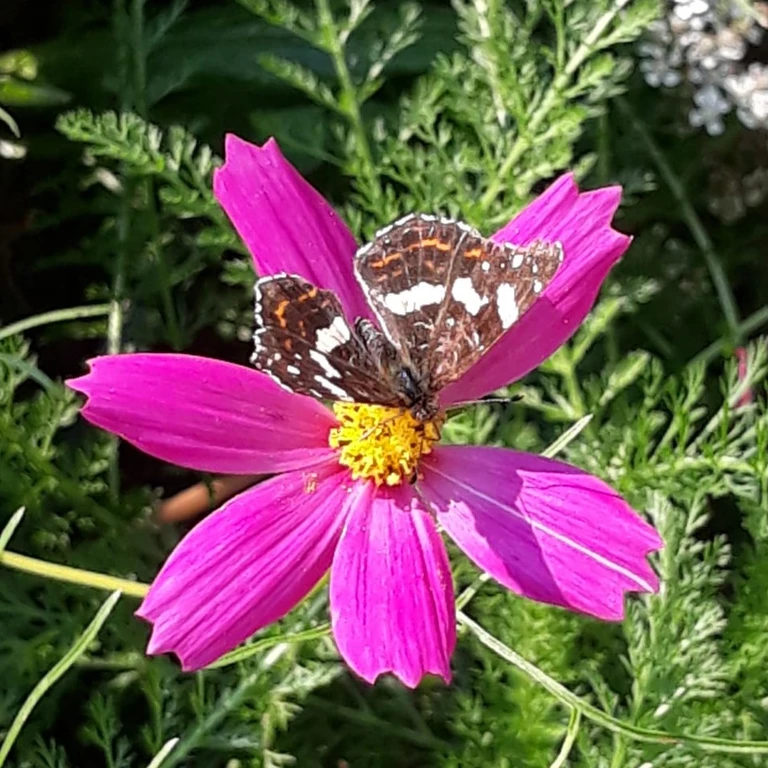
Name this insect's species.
Araschnia levana
